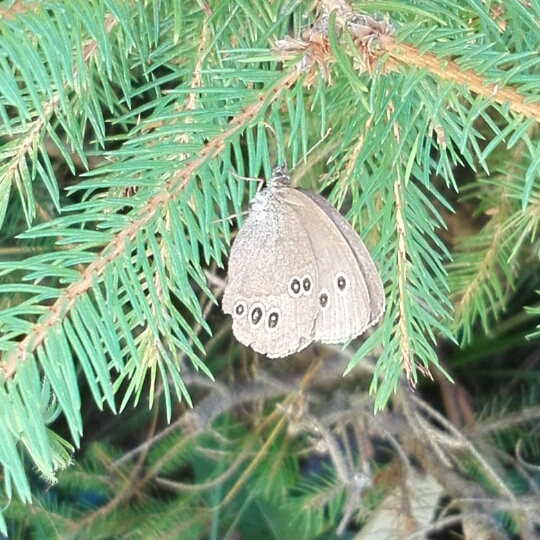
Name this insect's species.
Aphantopus hyperantus
